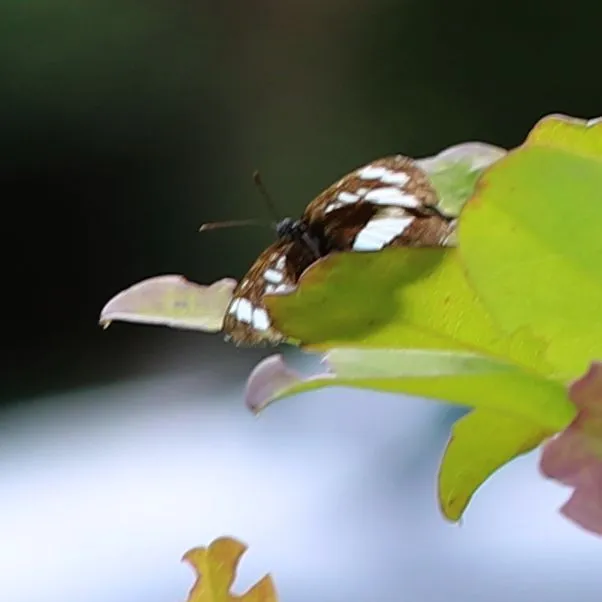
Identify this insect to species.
Neptis rivularis
